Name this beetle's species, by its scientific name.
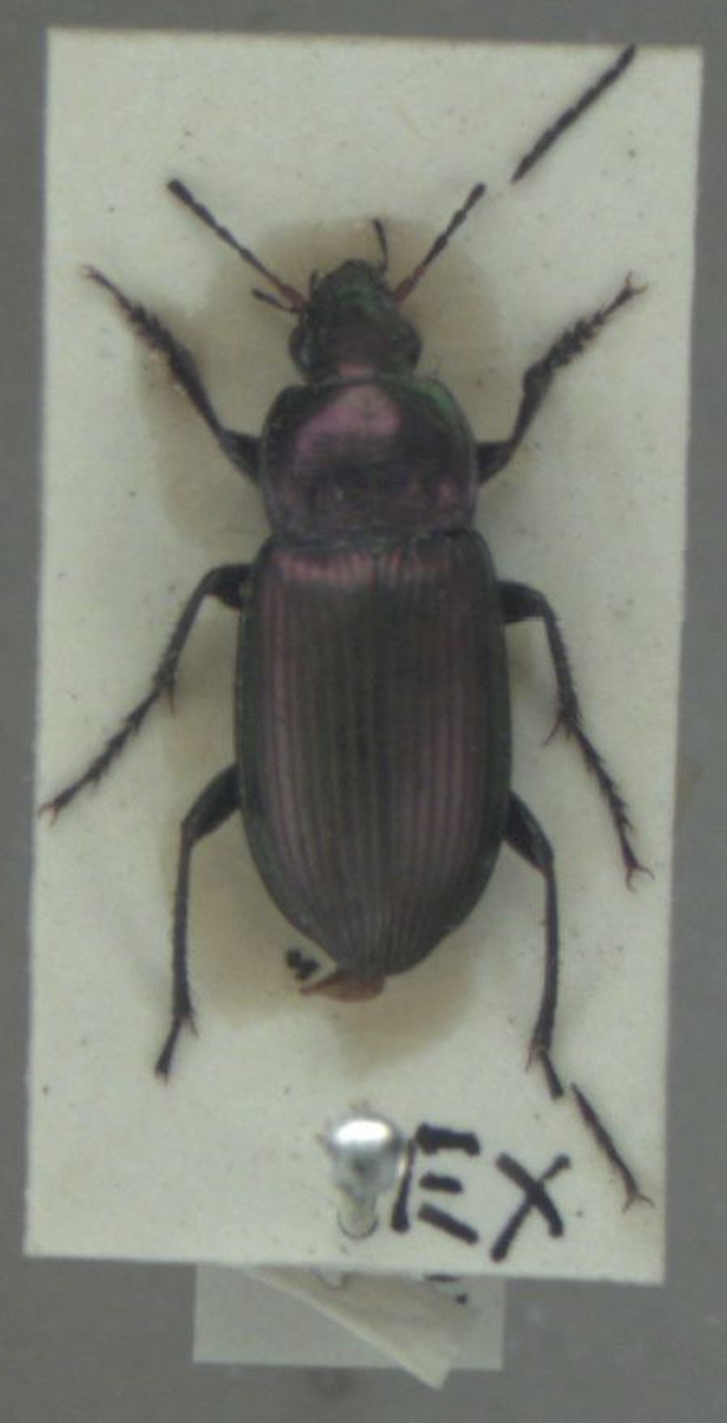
Poecilus cupreus
